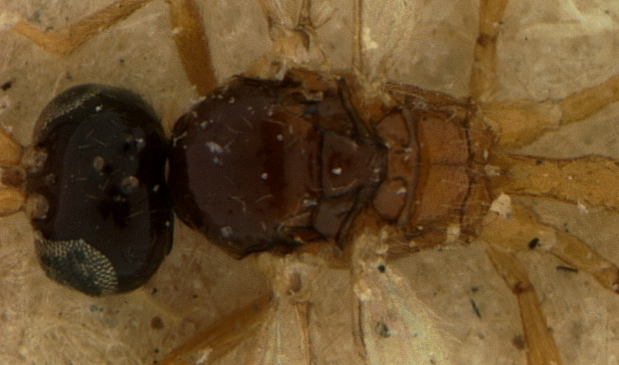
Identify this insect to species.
Aphidius gifuensis
